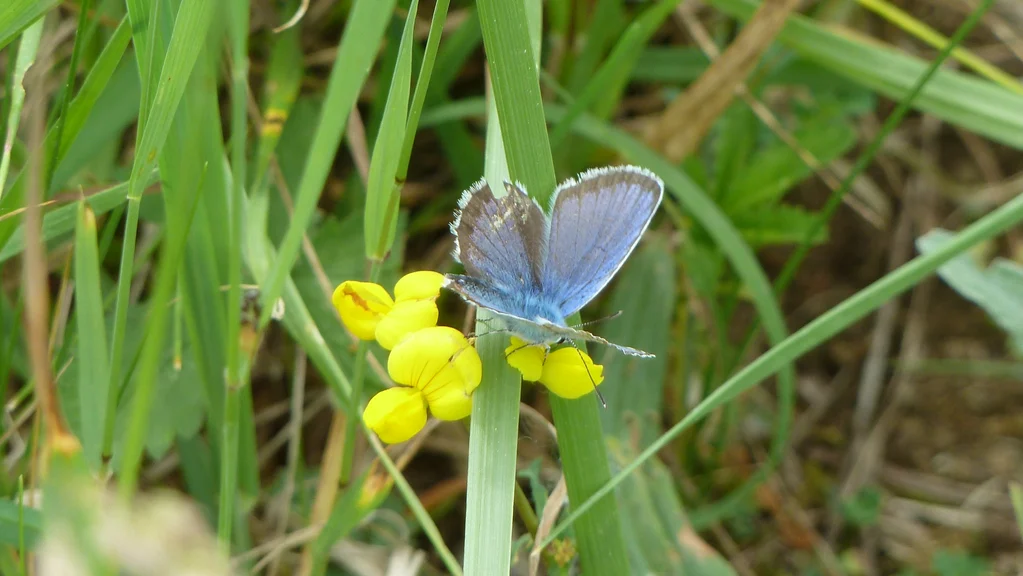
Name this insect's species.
Plebejus argus
